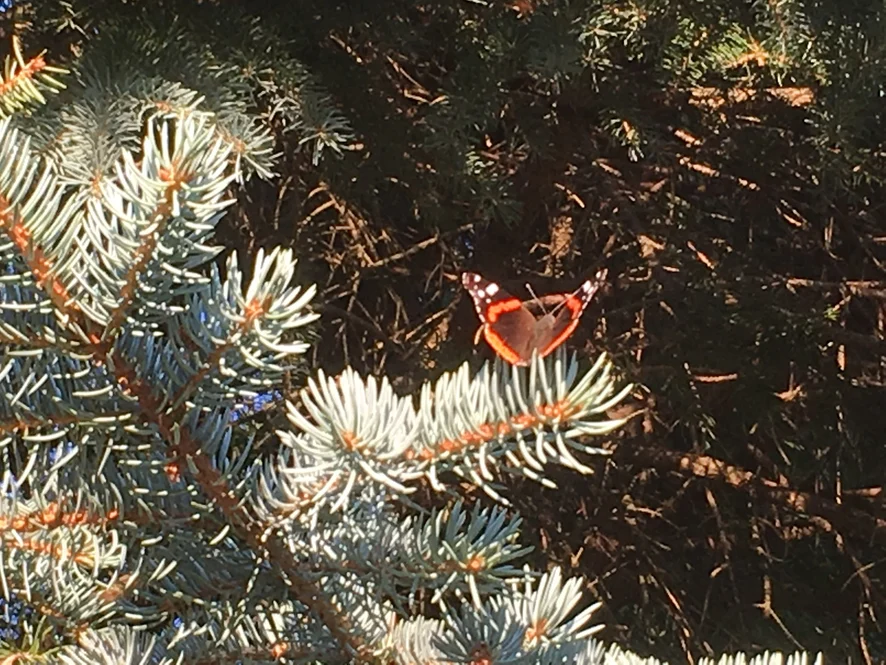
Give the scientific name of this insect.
Vanessa atalanta
